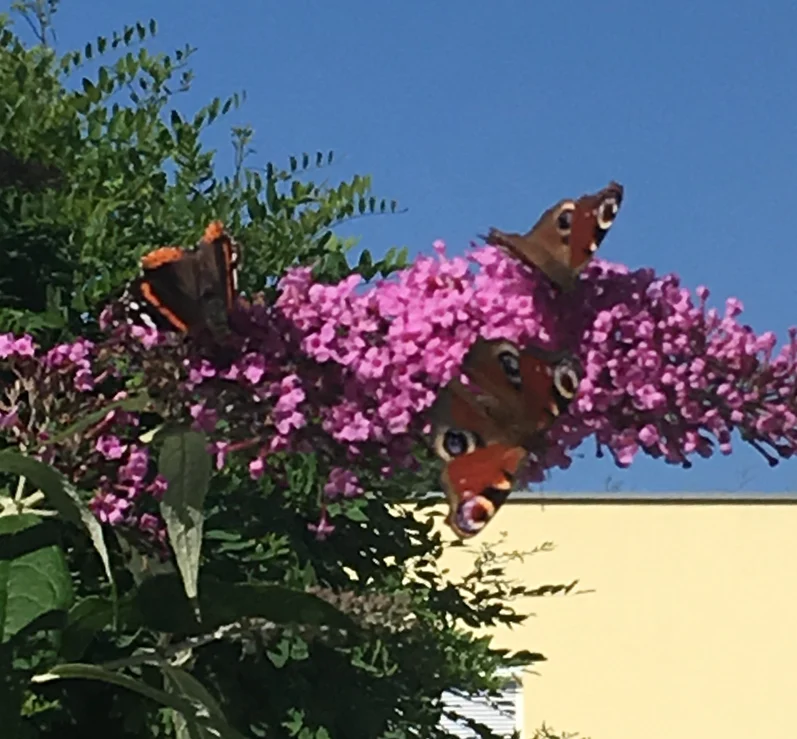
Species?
Vanessa atalanta
